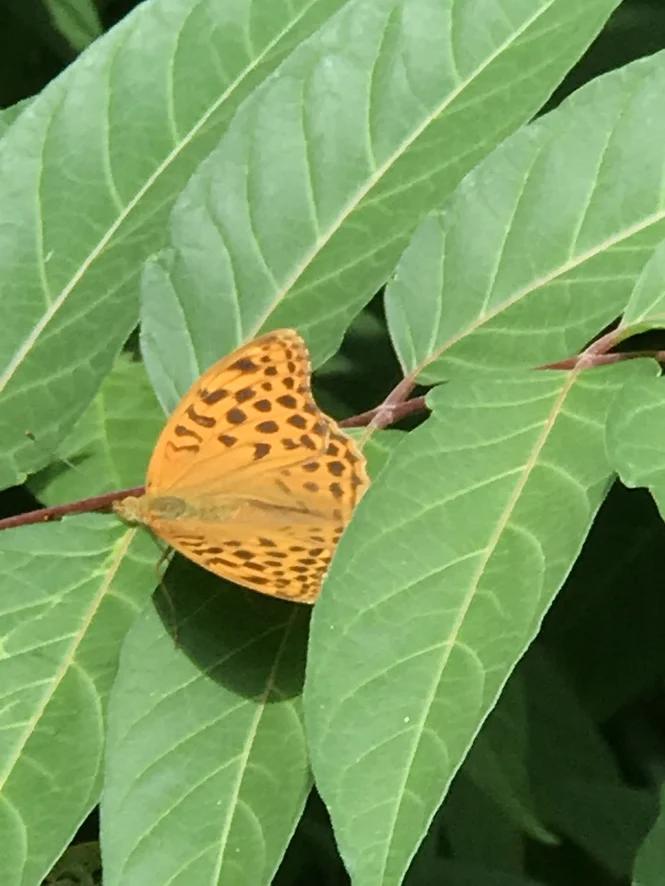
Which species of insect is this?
Argynnis paphia
